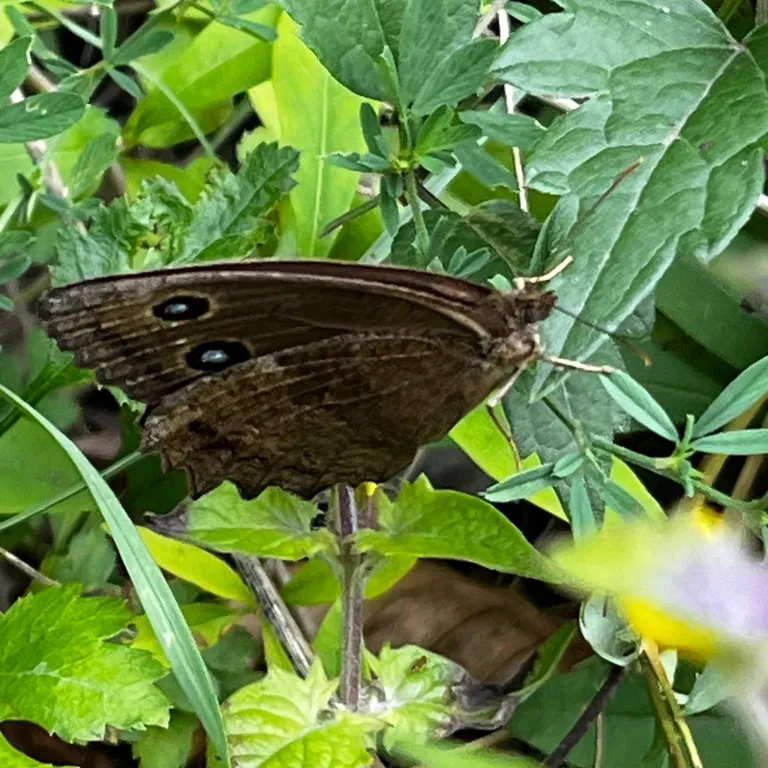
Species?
Minois dryas
